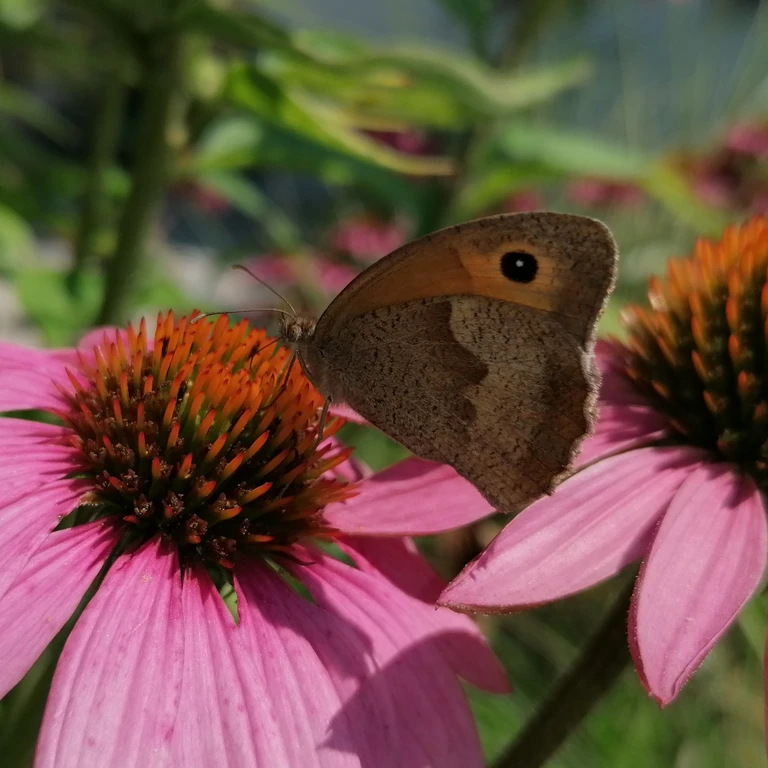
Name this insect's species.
Maniola jurtina
